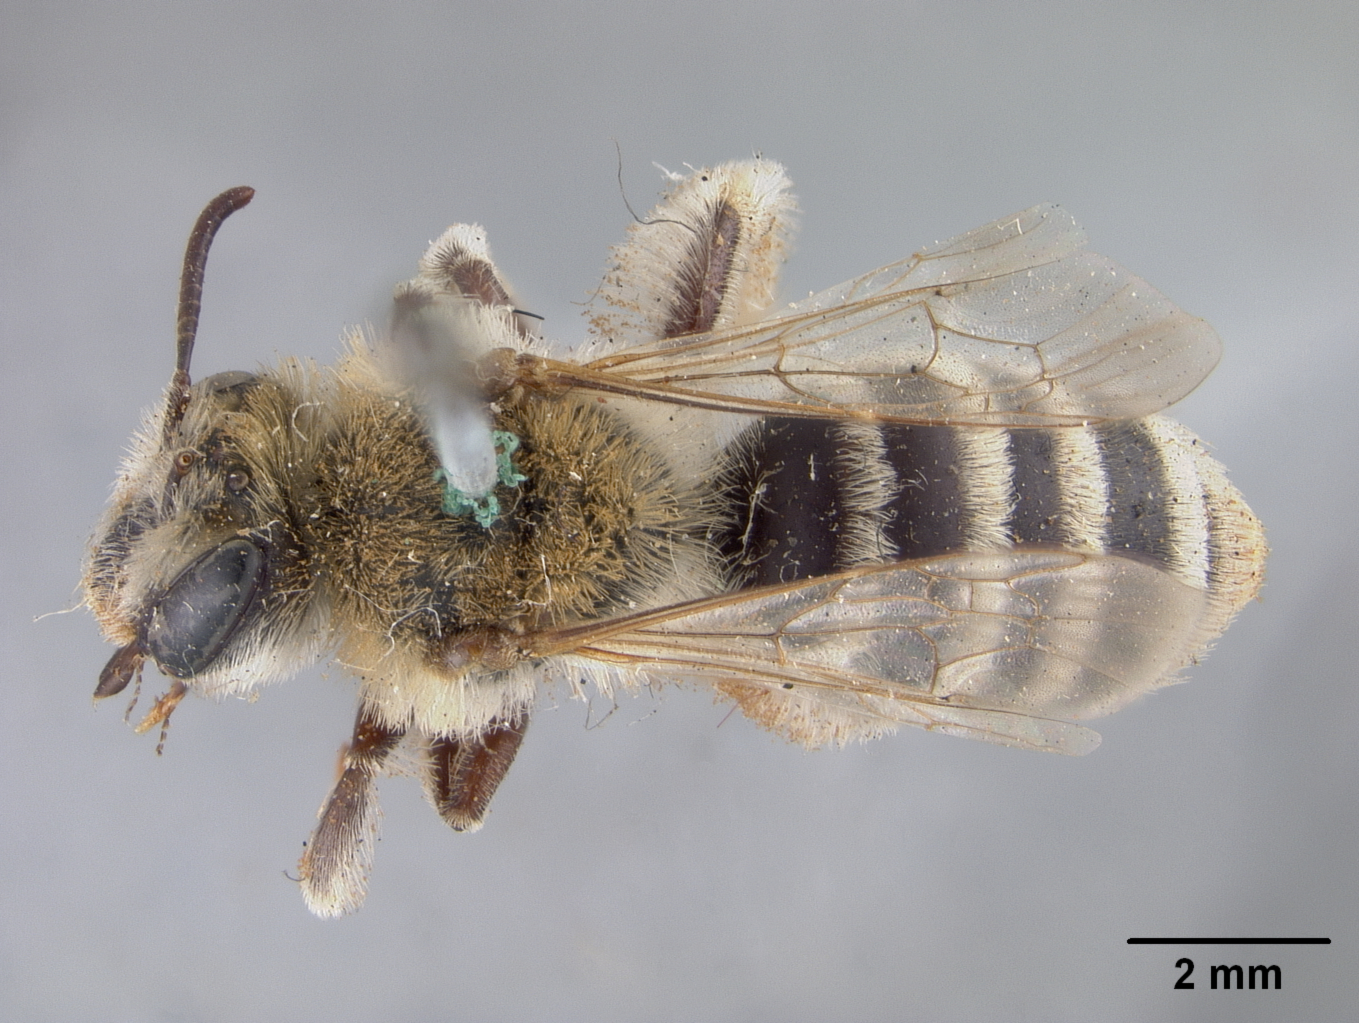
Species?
Andrena pecosana
